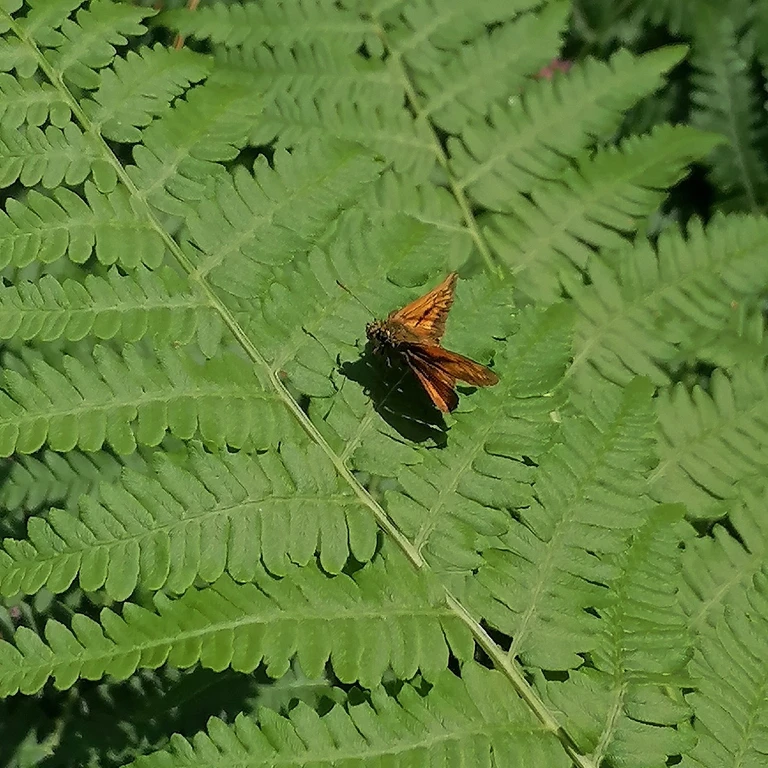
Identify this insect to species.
Ochlodes sylvanus (also Ochlodes venata)
